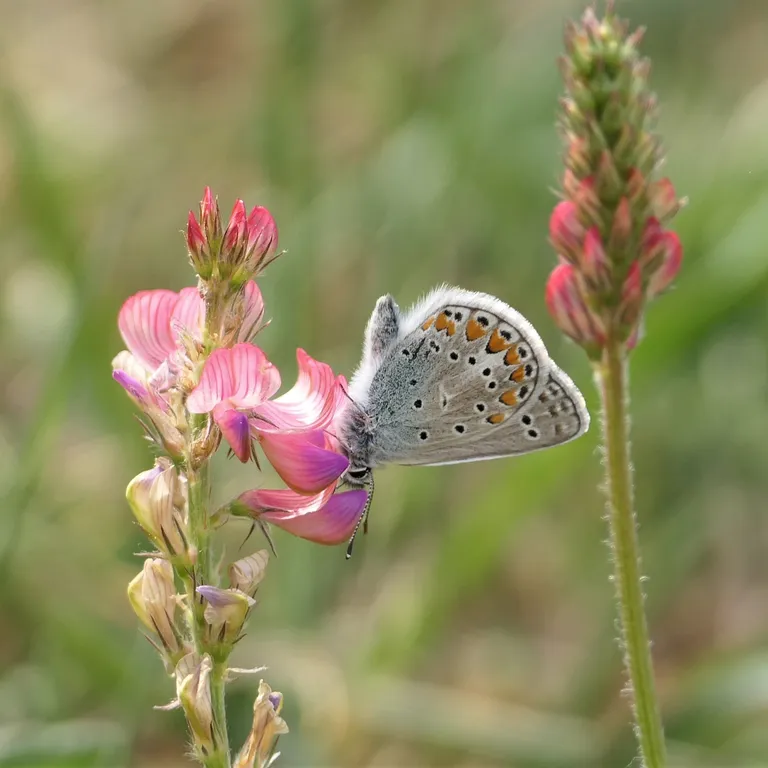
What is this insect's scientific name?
Polyommatus thersites
